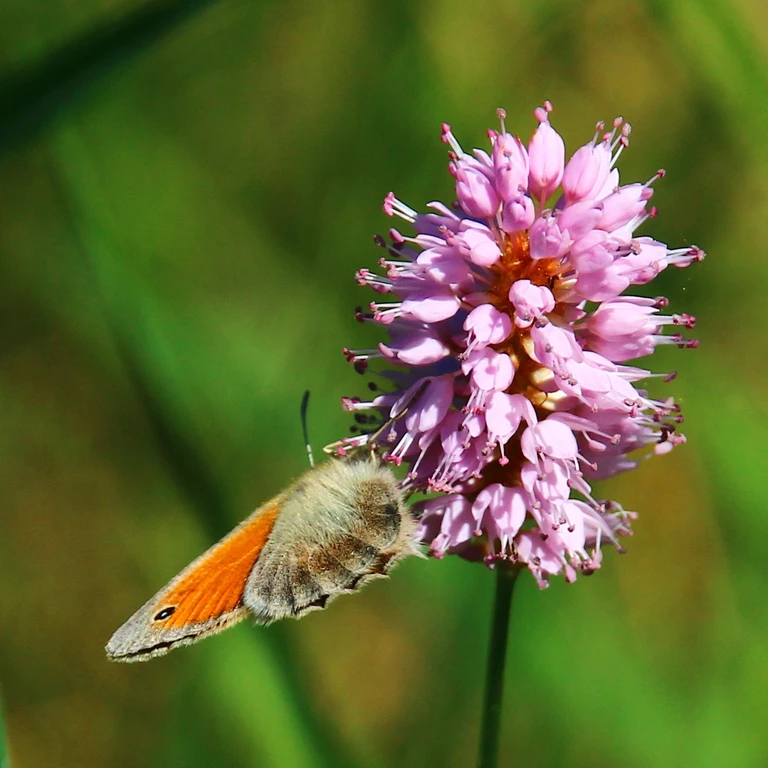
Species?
Coenonympha pamphilus
